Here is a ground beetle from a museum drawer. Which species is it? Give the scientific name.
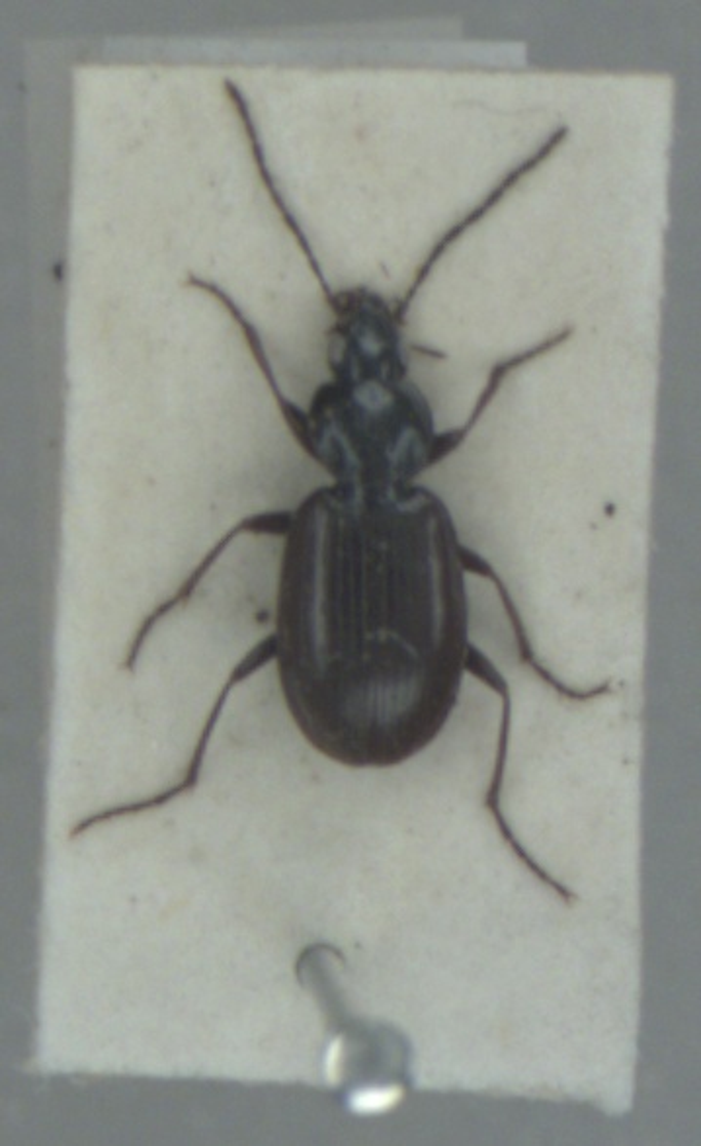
Agonum fuliginosum
